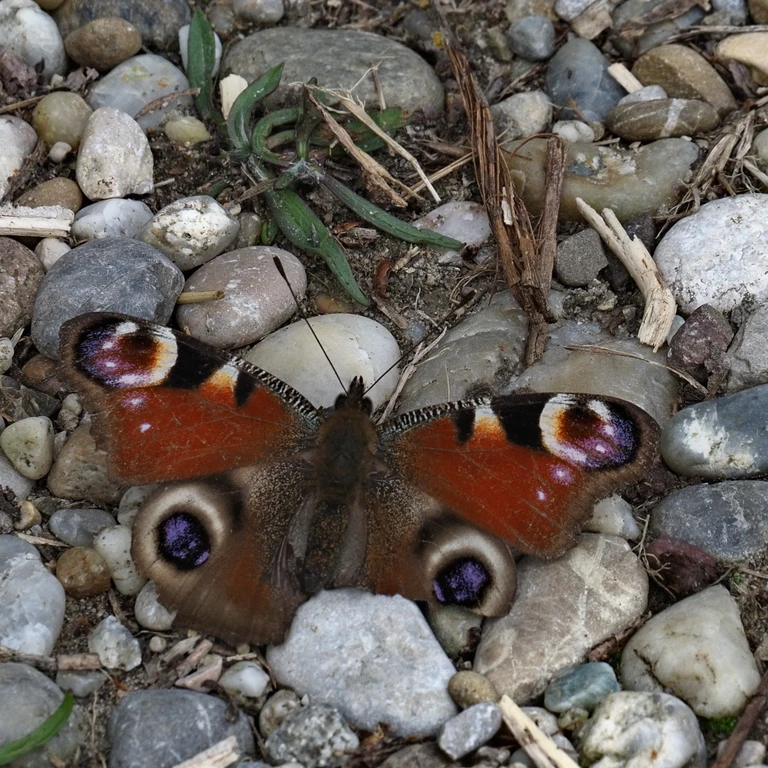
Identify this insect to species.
Aglais io
